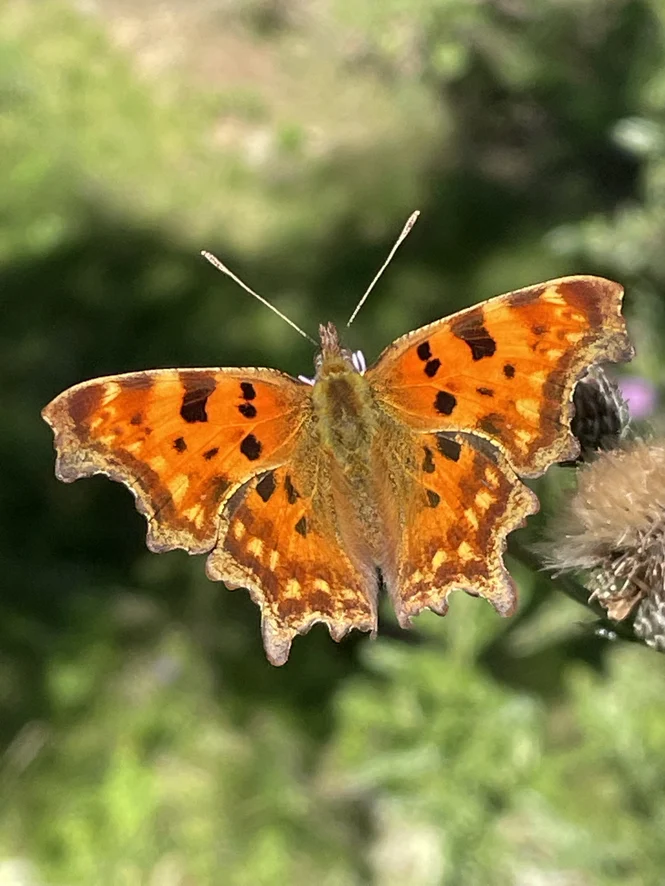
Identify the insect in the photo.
Polygonia c-album
